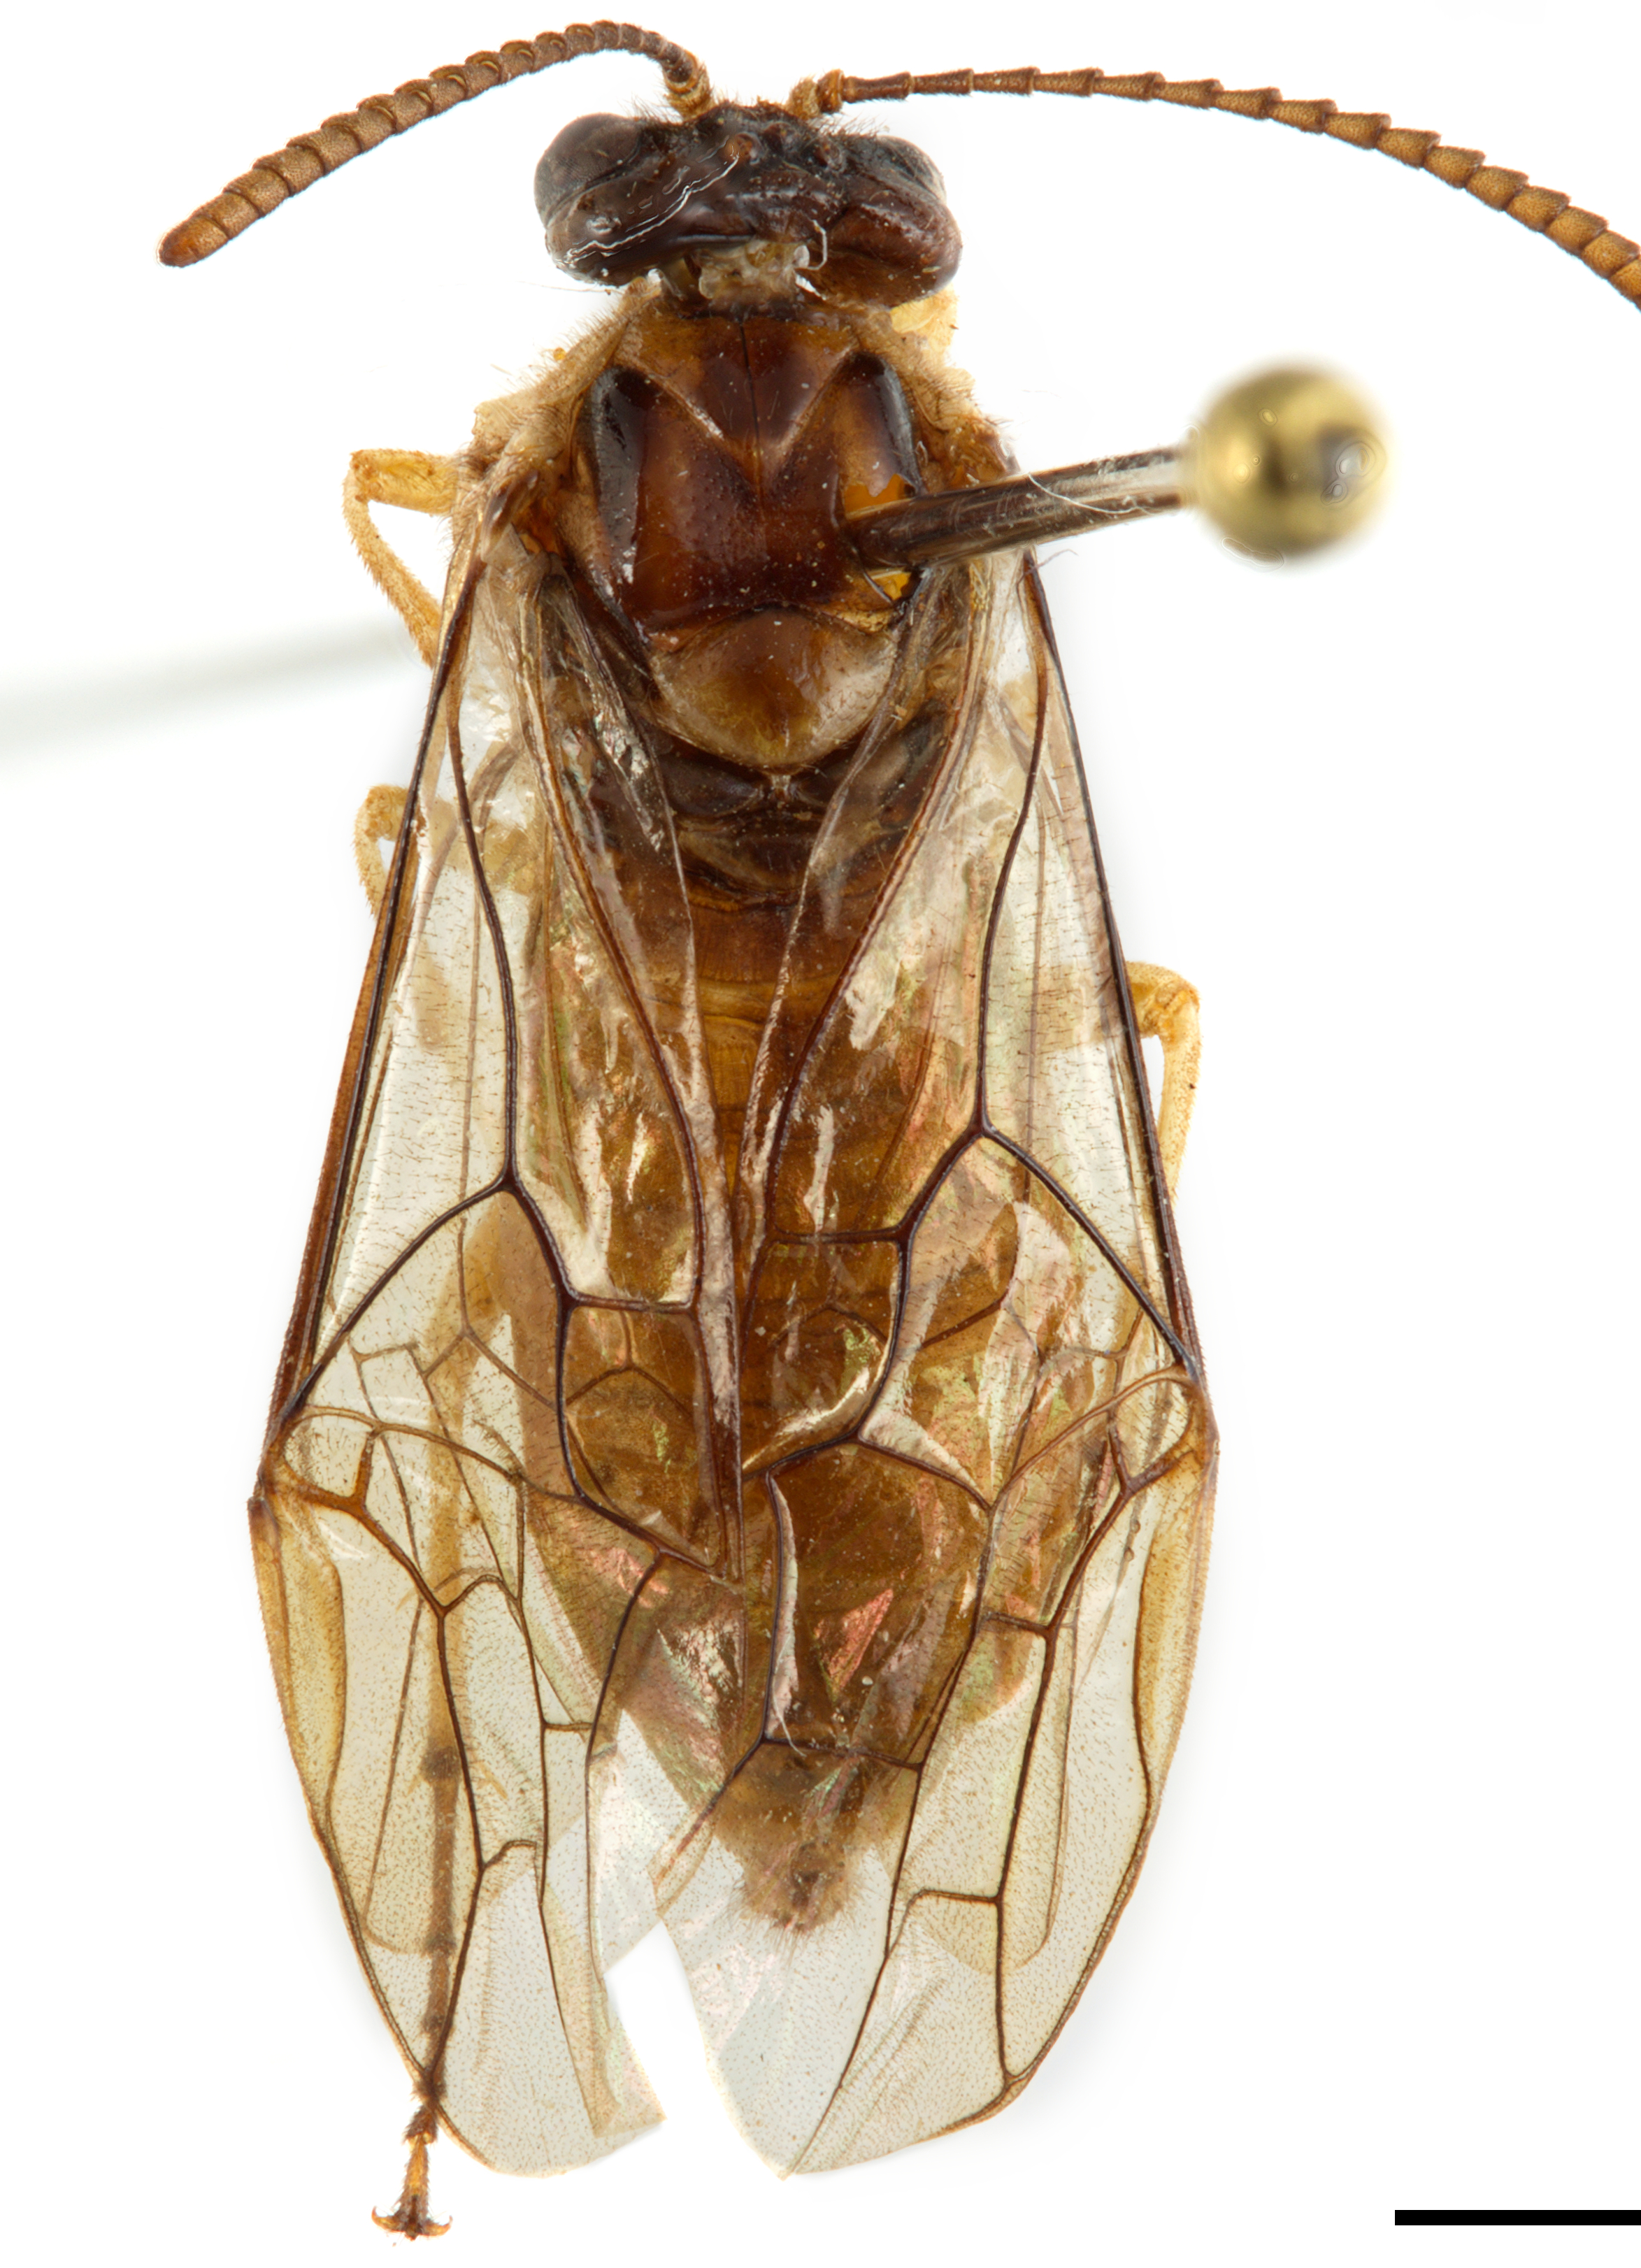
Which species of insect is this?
Cerospastus volupis
